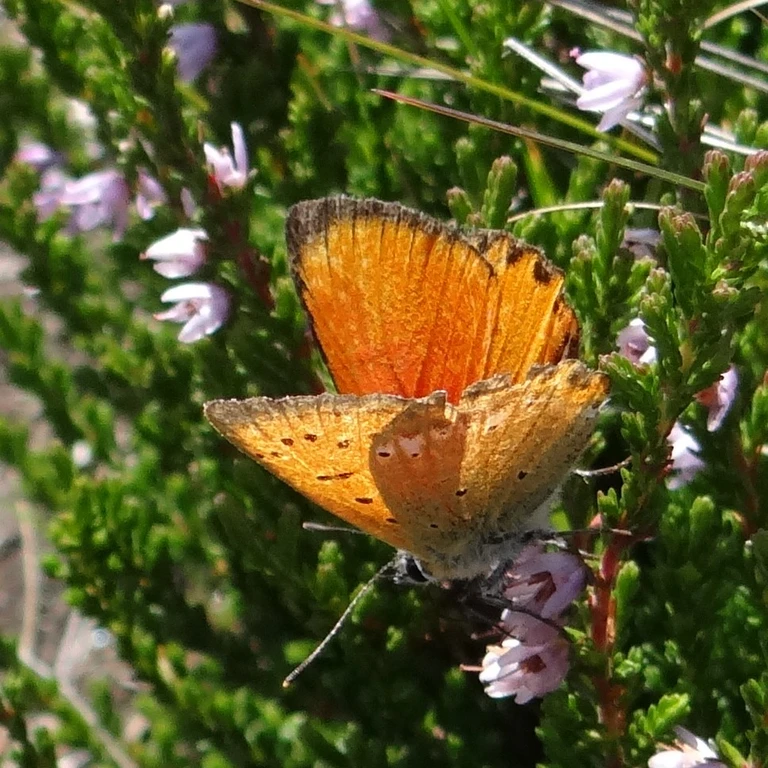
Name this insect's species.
Lycaena virgaureae
